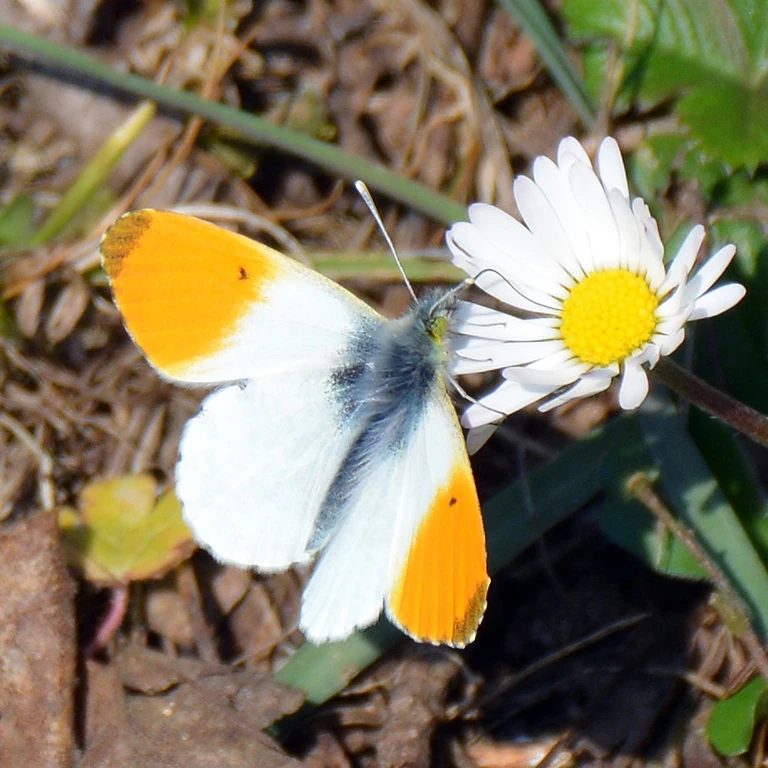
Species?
Anthocharis cardamines
